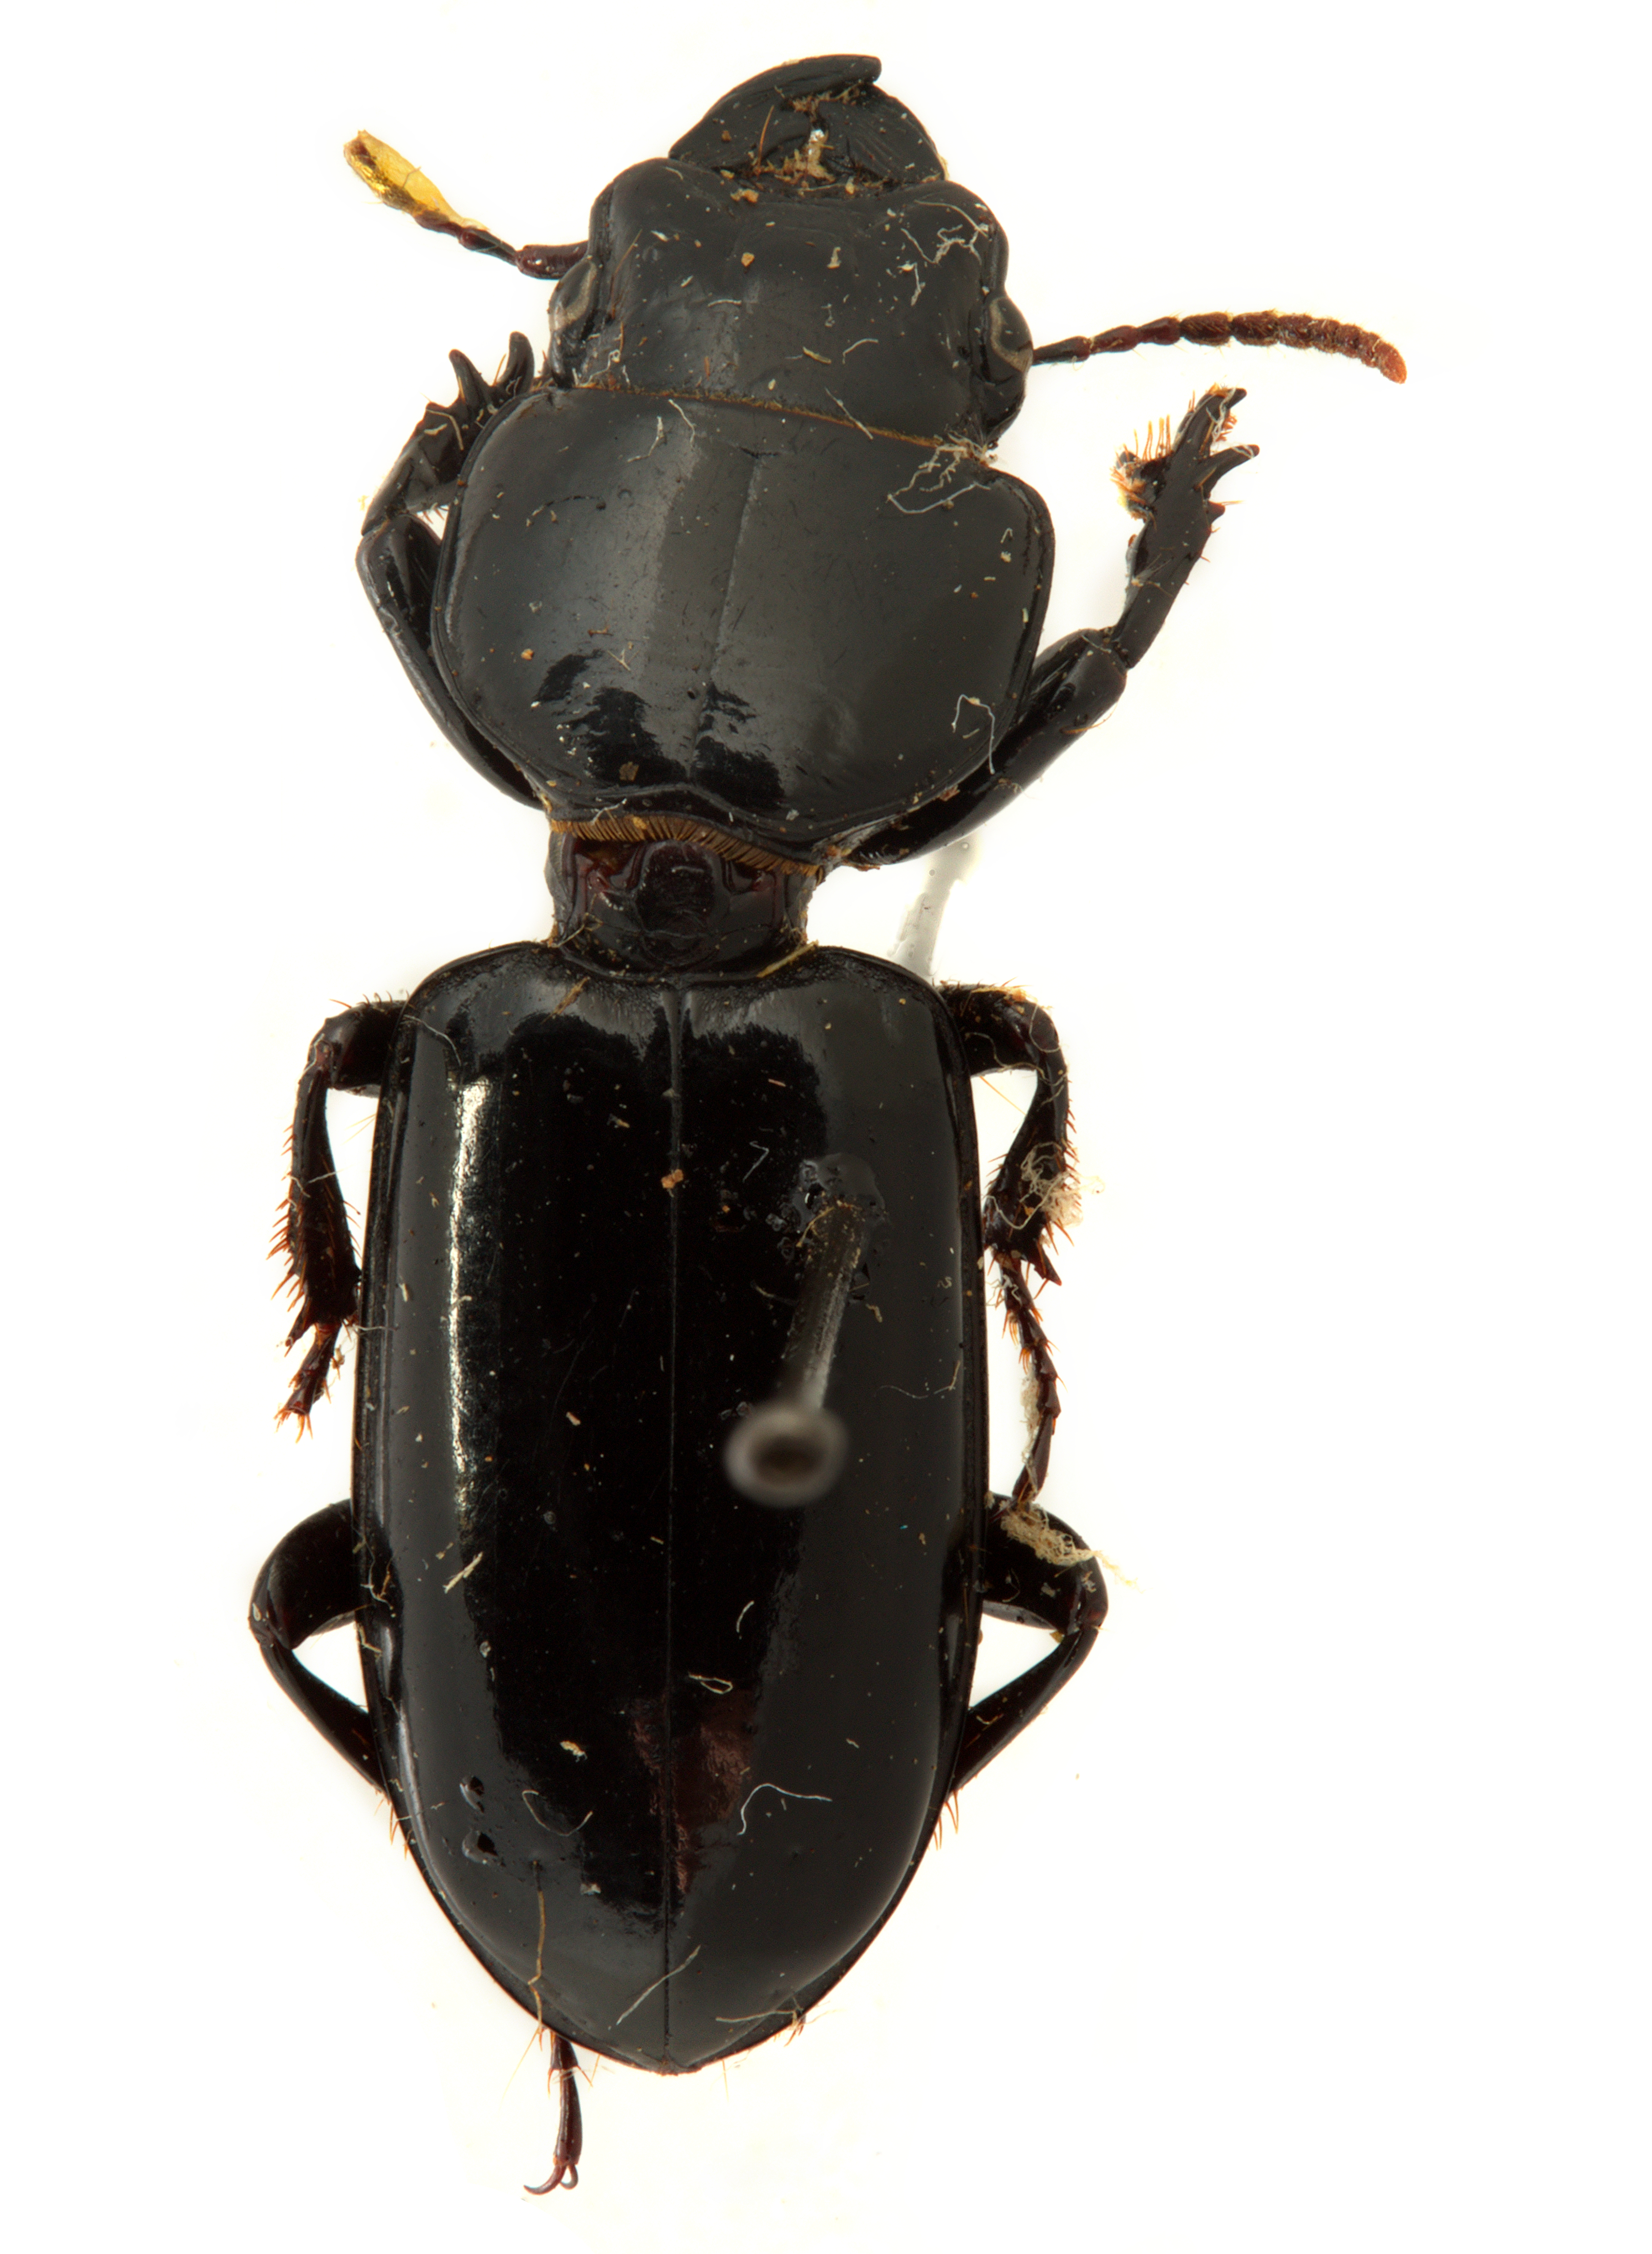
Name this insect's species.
Geoscaptus laevissimus
